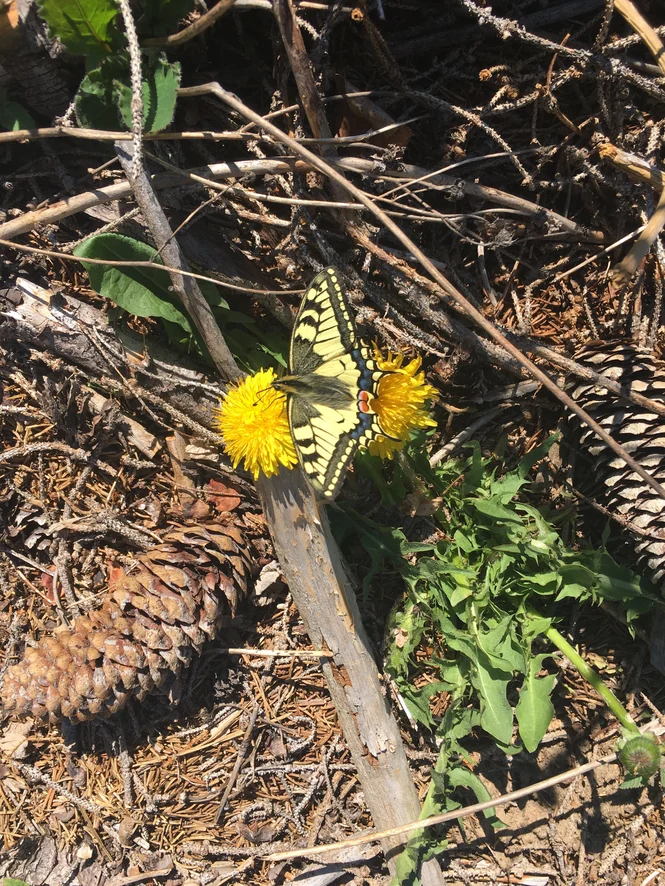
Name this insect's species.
Papilio machaon
